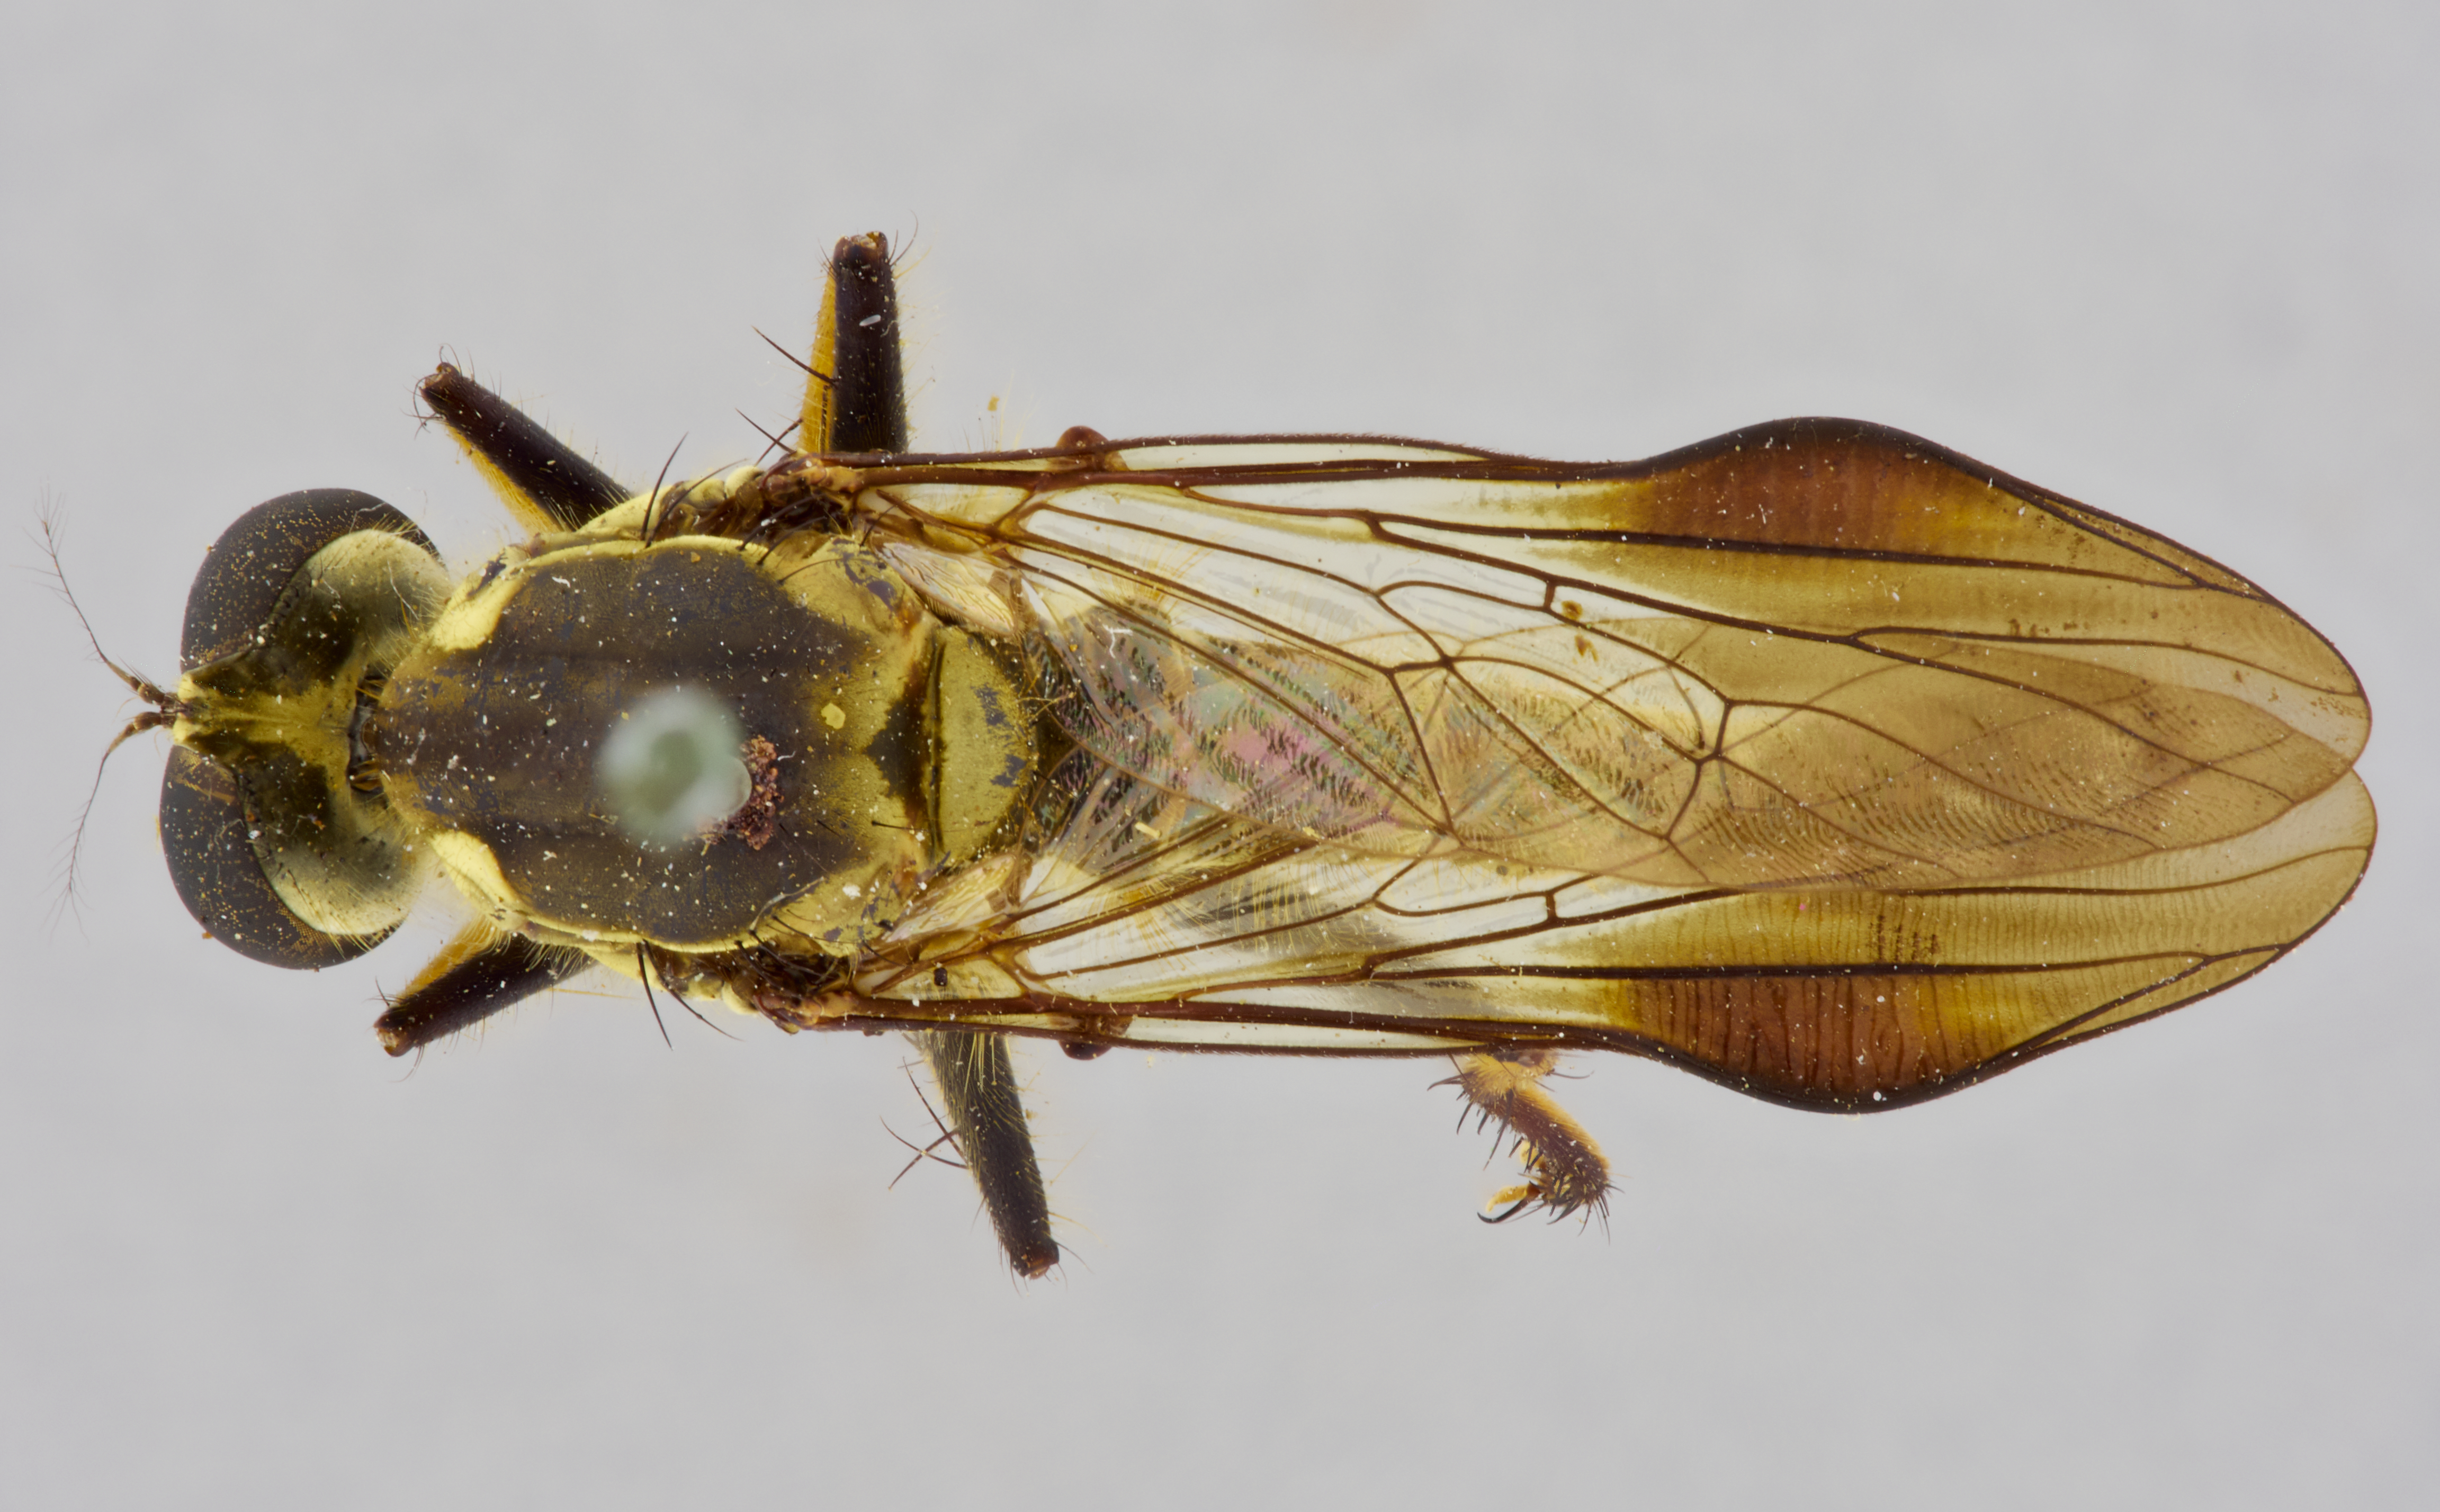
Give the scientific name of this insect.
Ommatius dilatipennis
